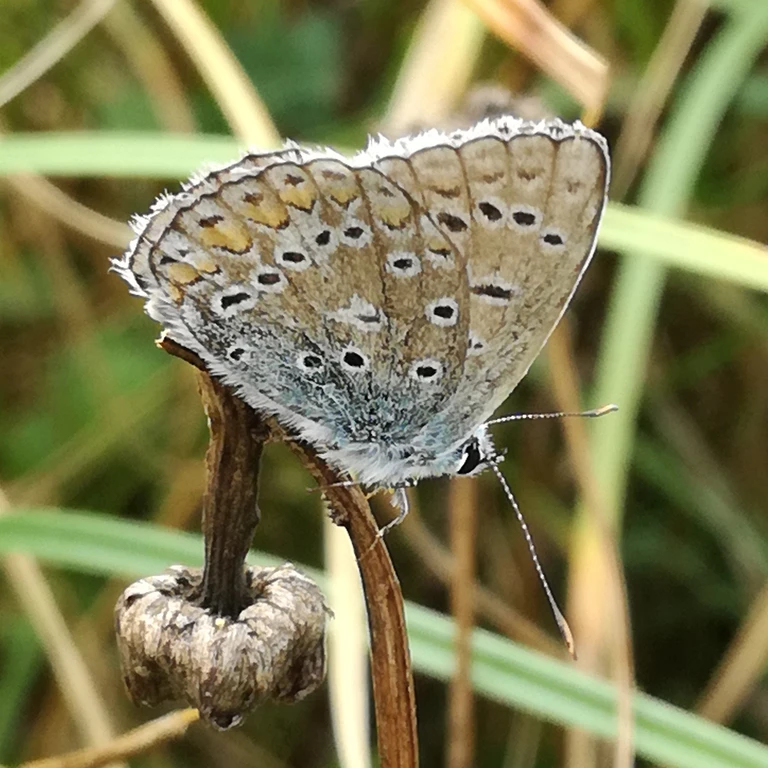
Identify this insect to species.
Polyommatus icarus
